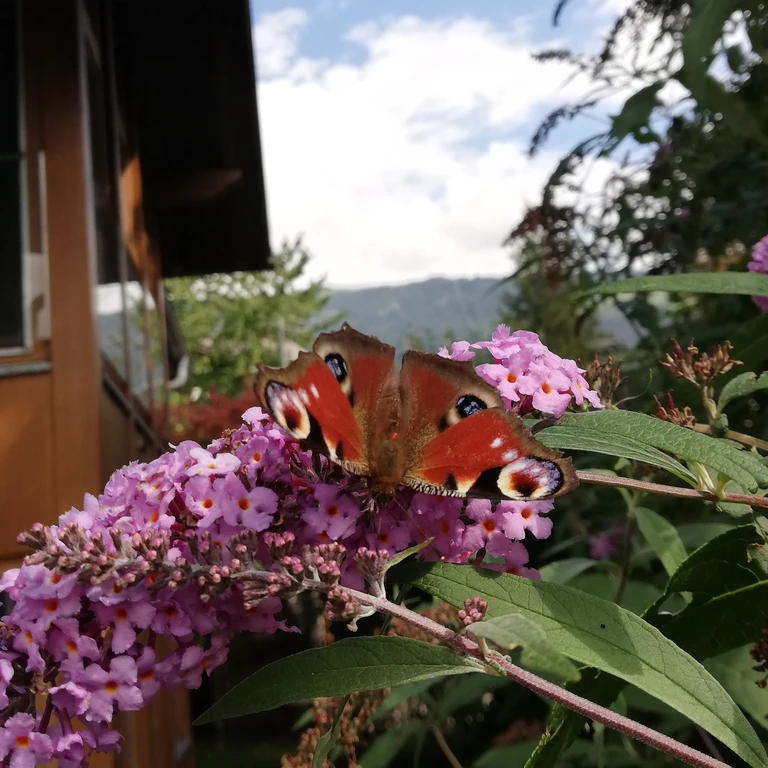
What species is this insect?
Aglais io
